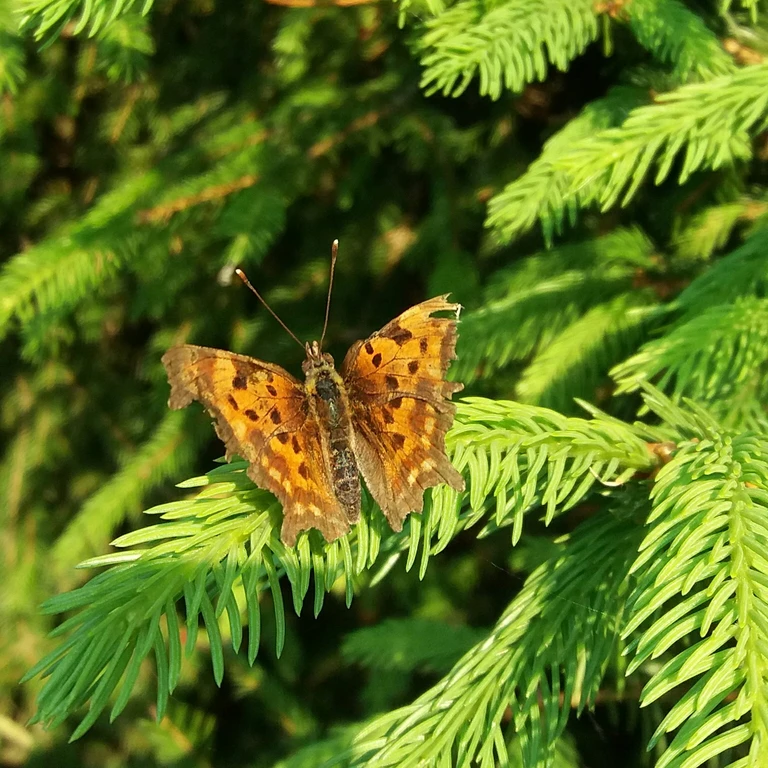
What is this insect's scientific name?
Polygonia c-album
